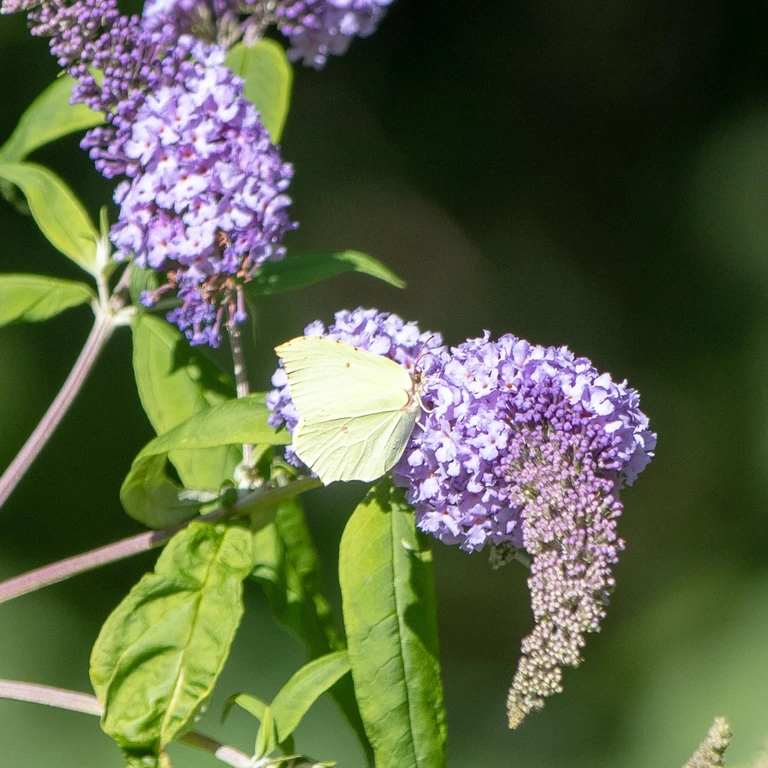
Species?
Gonepteryx rhamni
